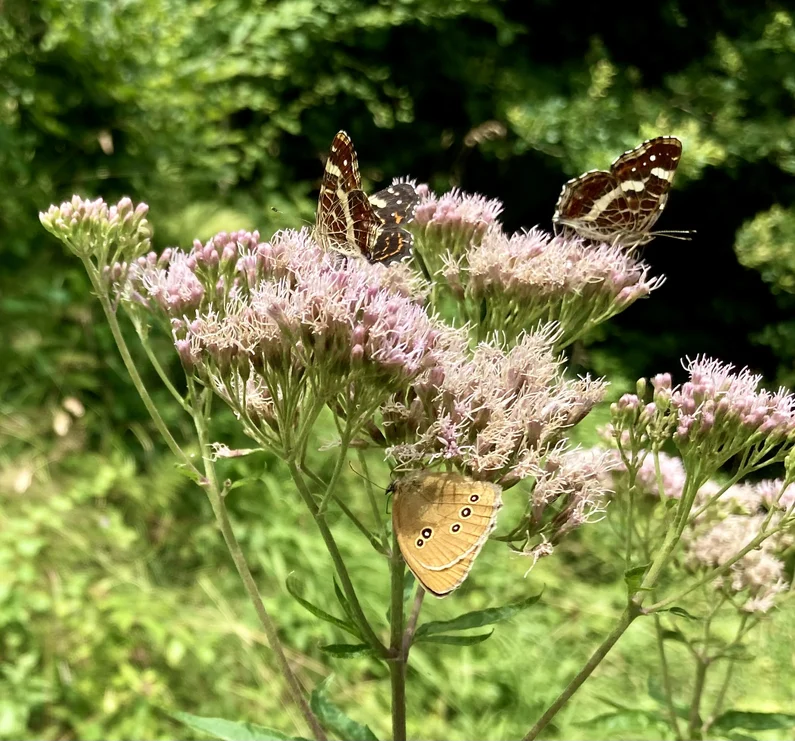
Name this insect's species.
Araschnia levana
